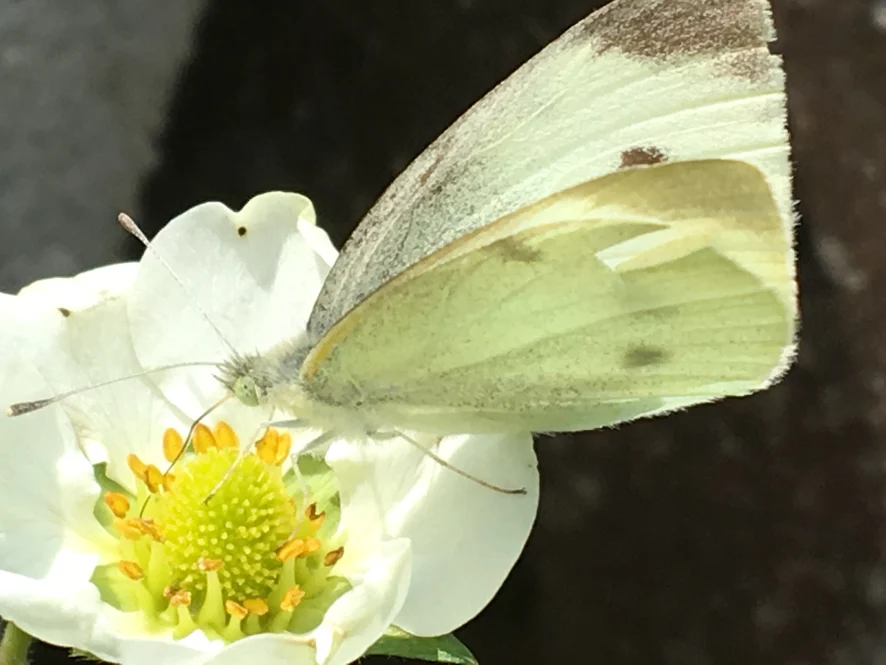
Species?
Pieris rapae
